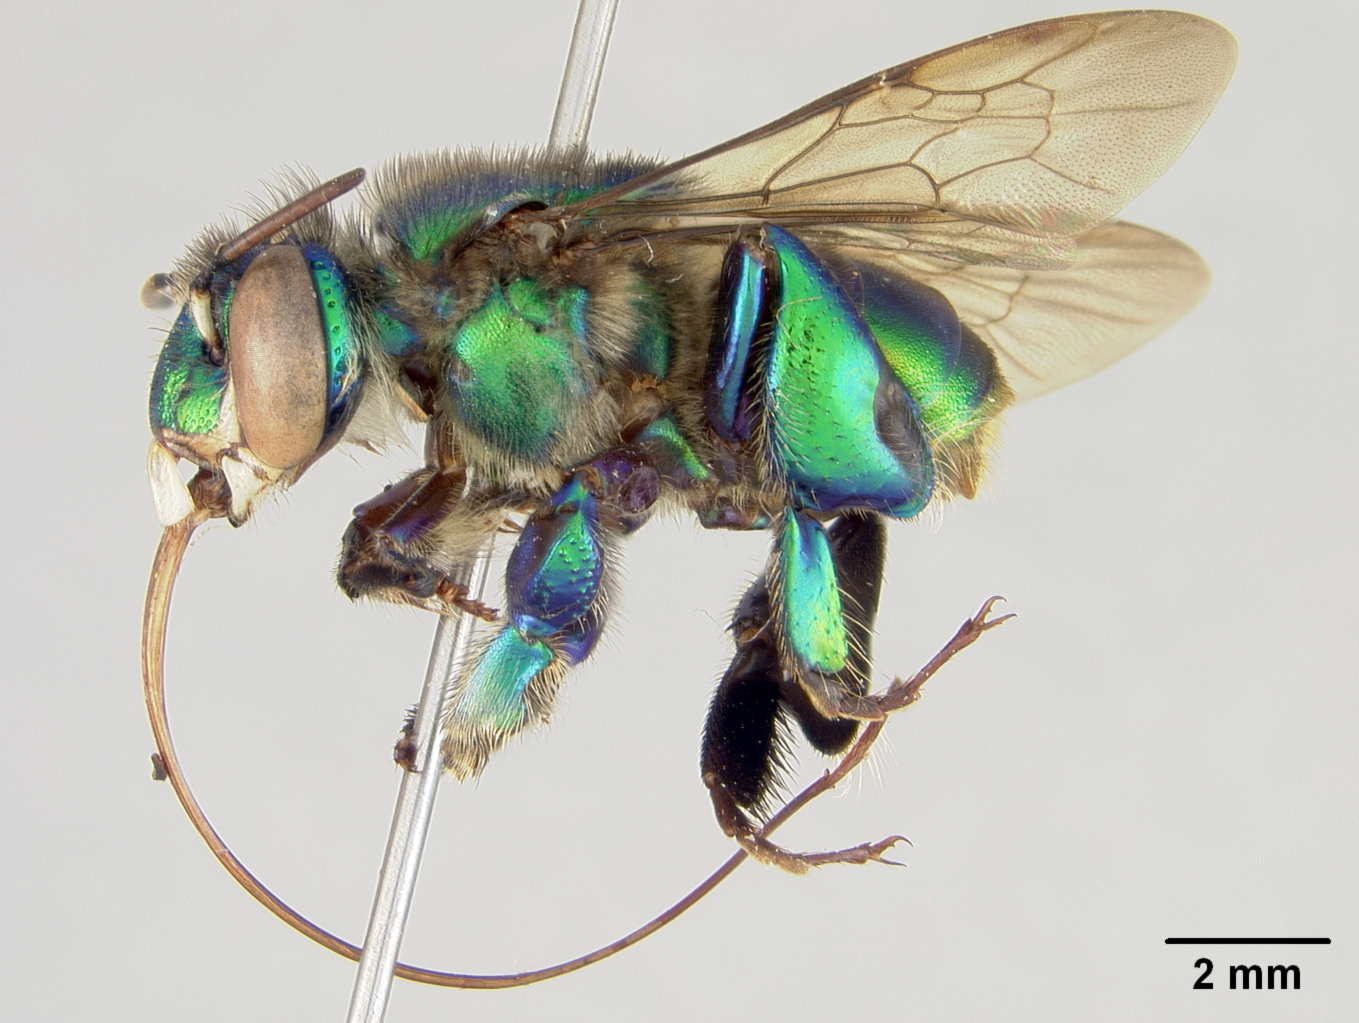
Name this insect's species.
Euglossa inflata
